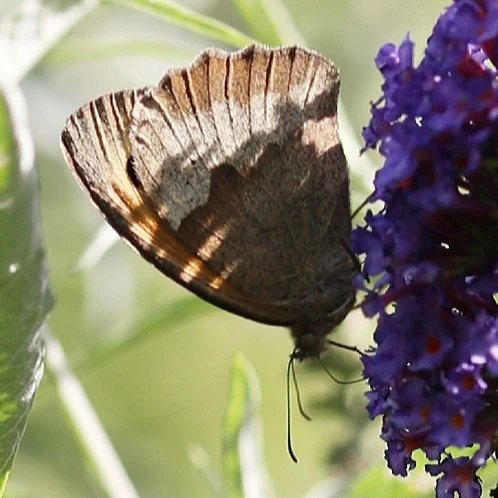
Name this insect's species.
Maniola jurtina
